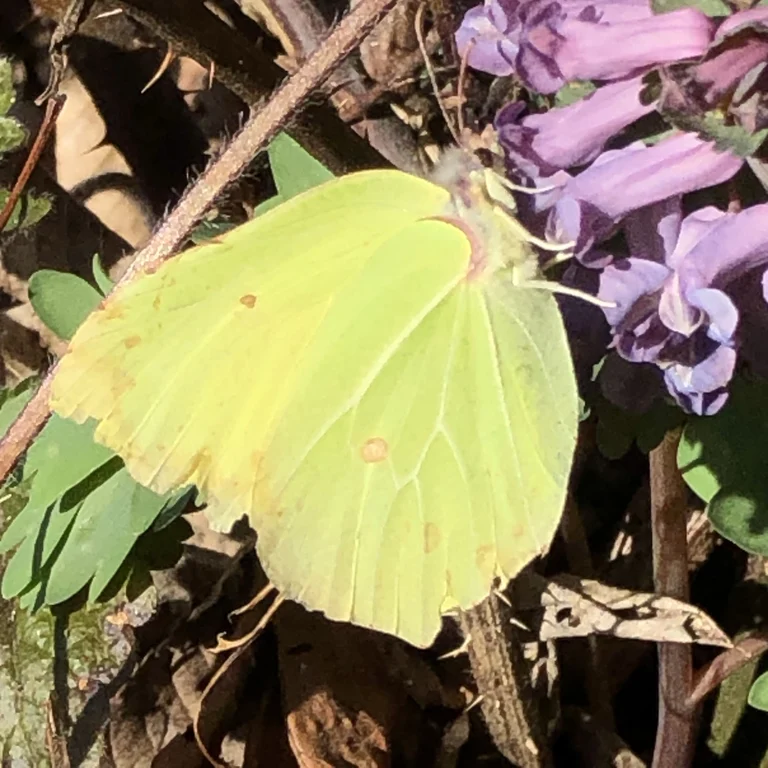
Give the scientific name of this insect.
Gonepteryx rhamni
